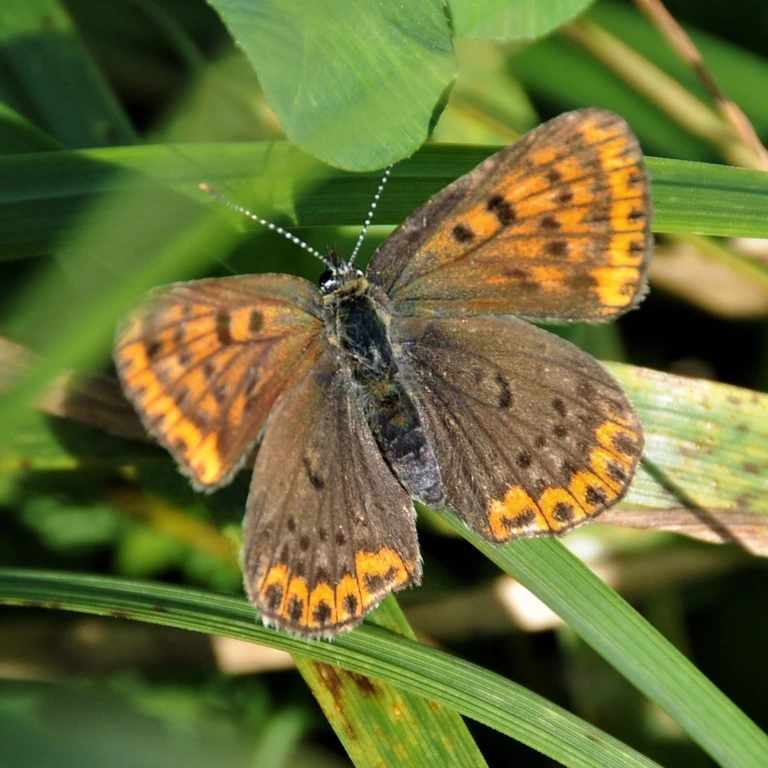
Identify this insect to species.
Lycaena tityrus (also Loweia tityrus)
